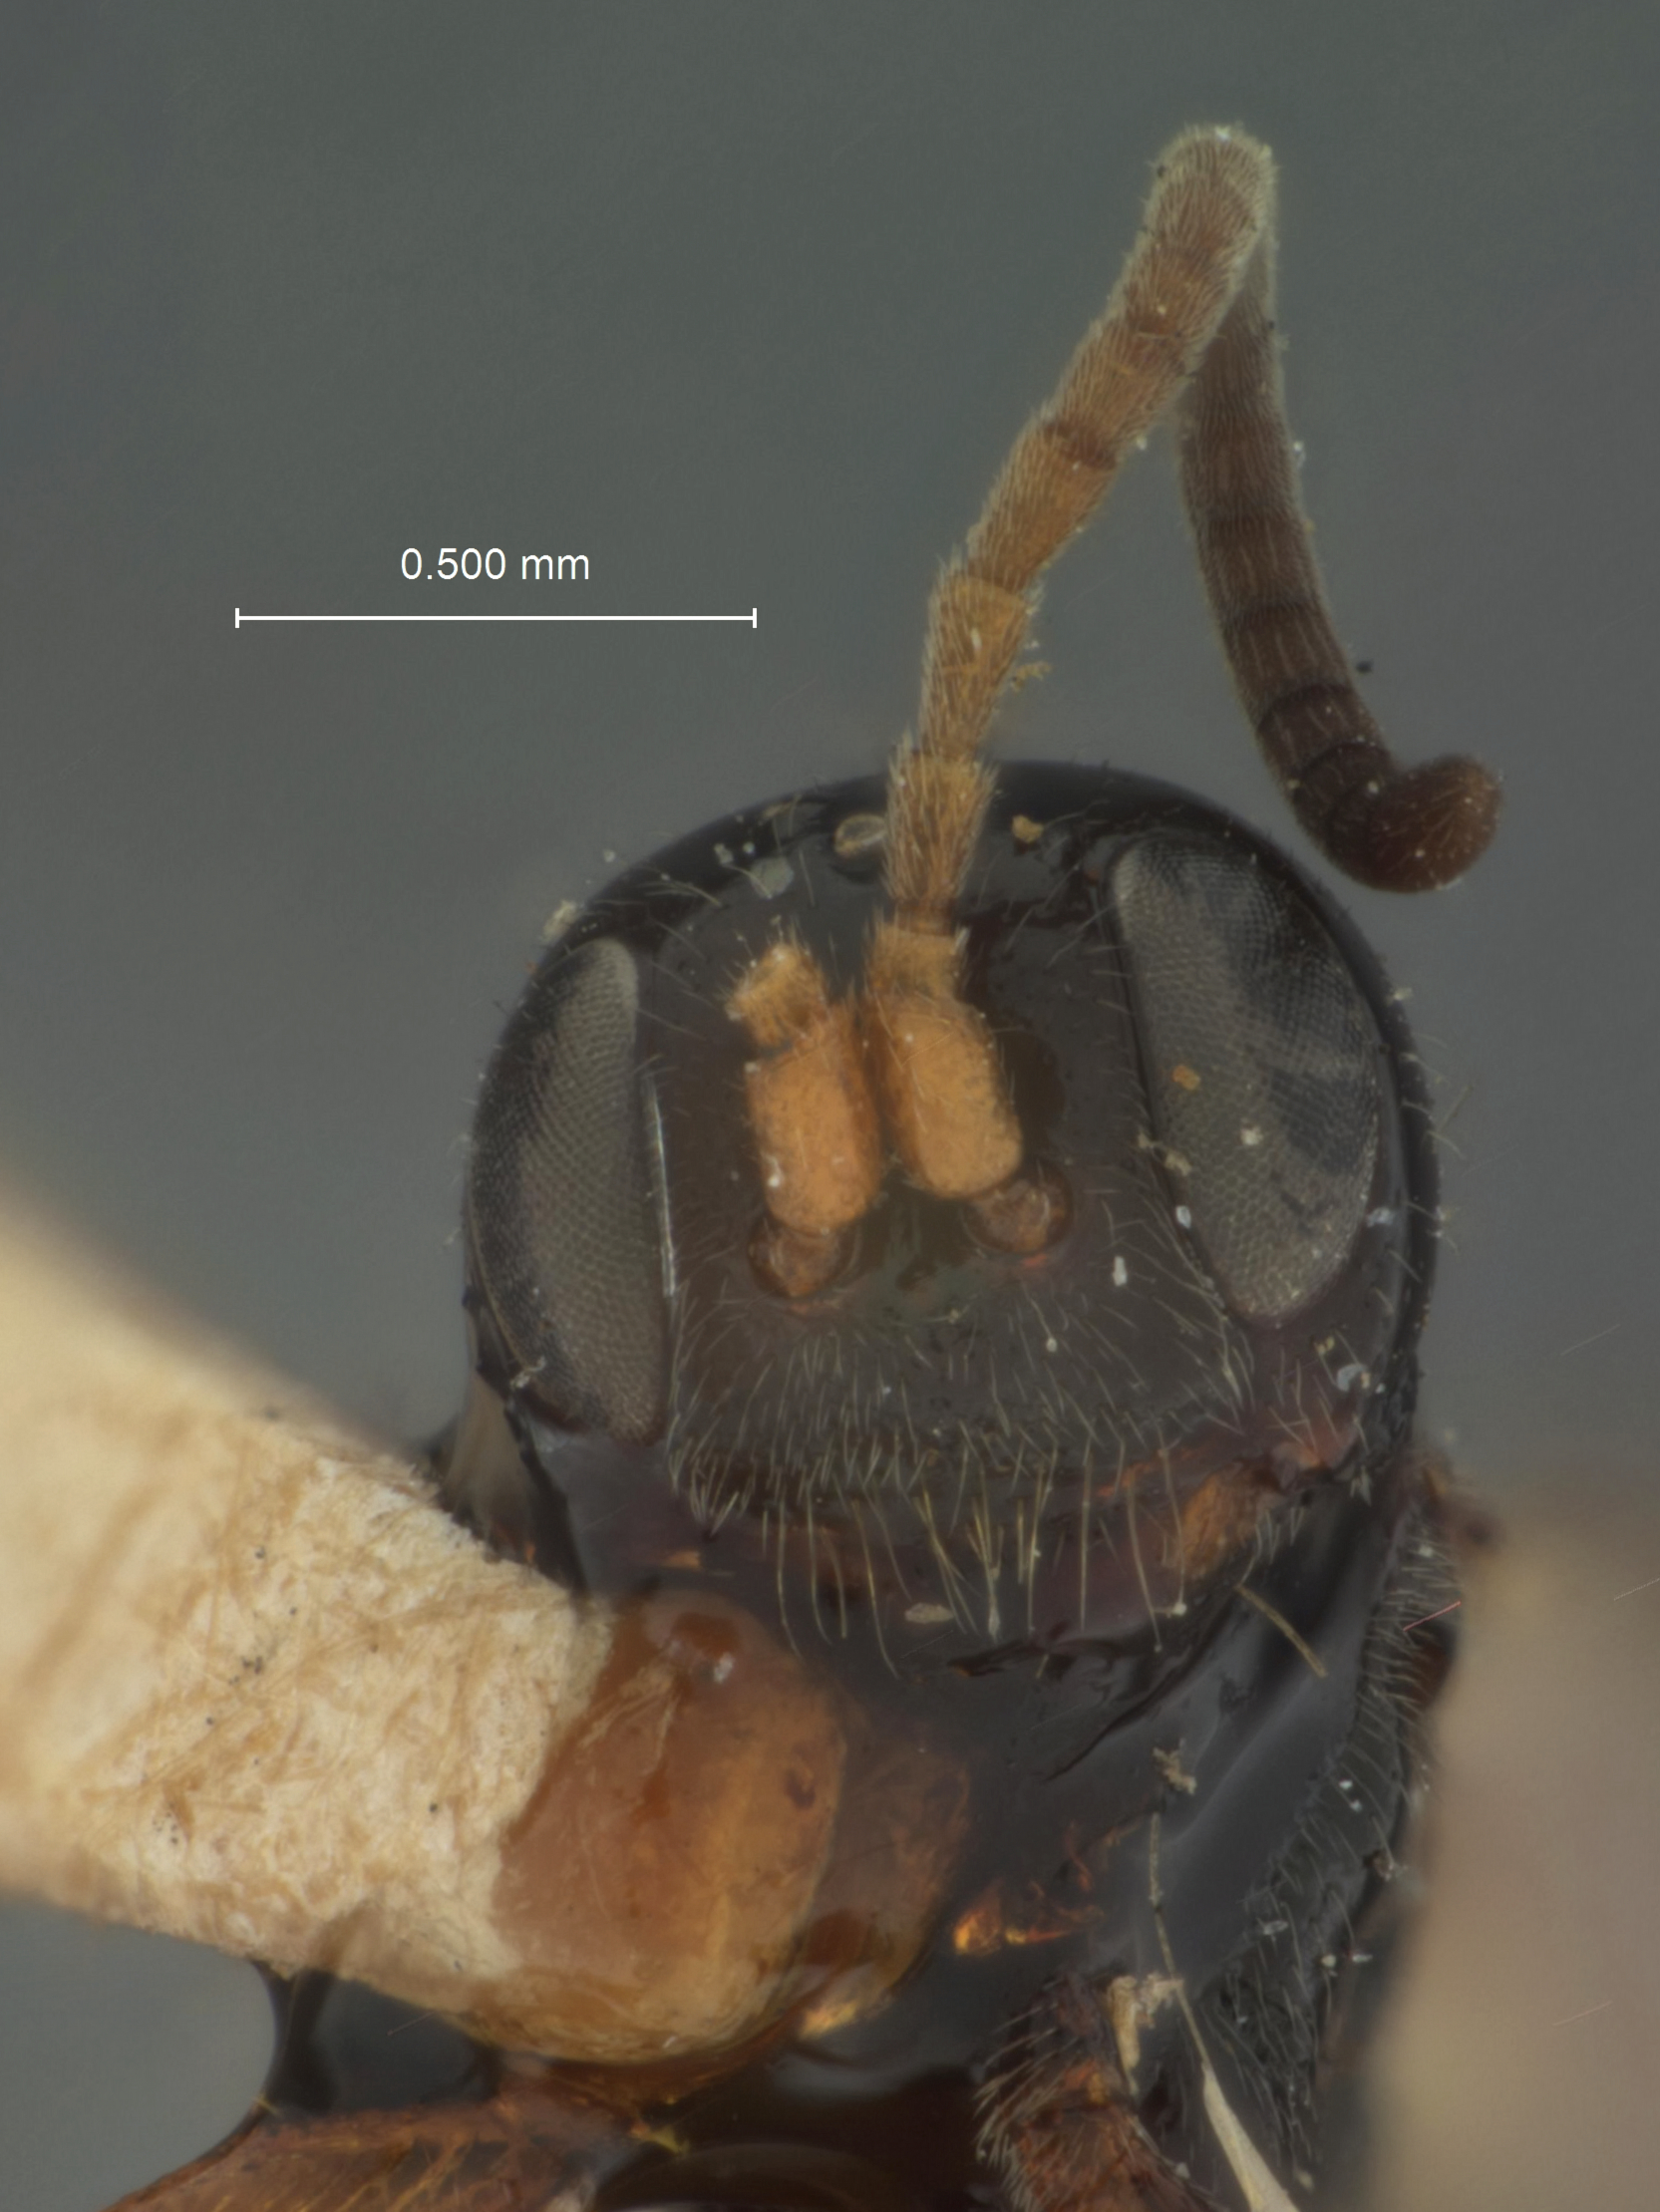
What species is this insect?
Phygadeuon laticinctus
